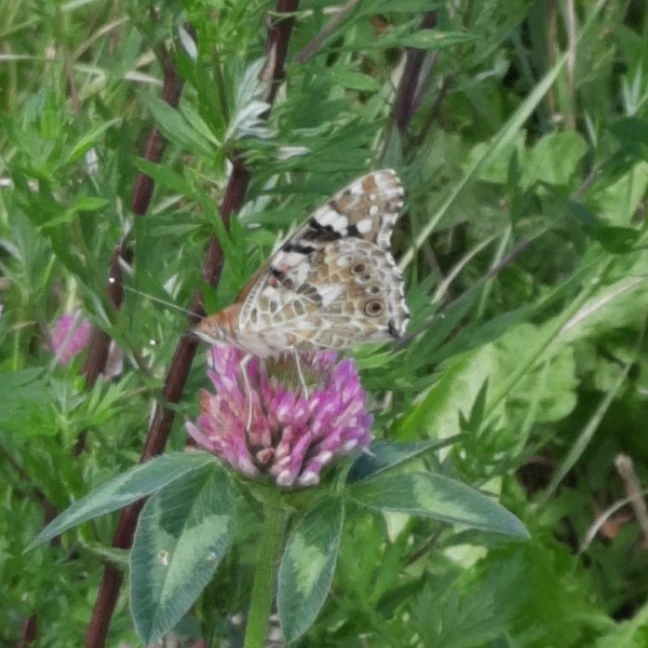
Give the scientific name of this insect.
Vanessa cardui
